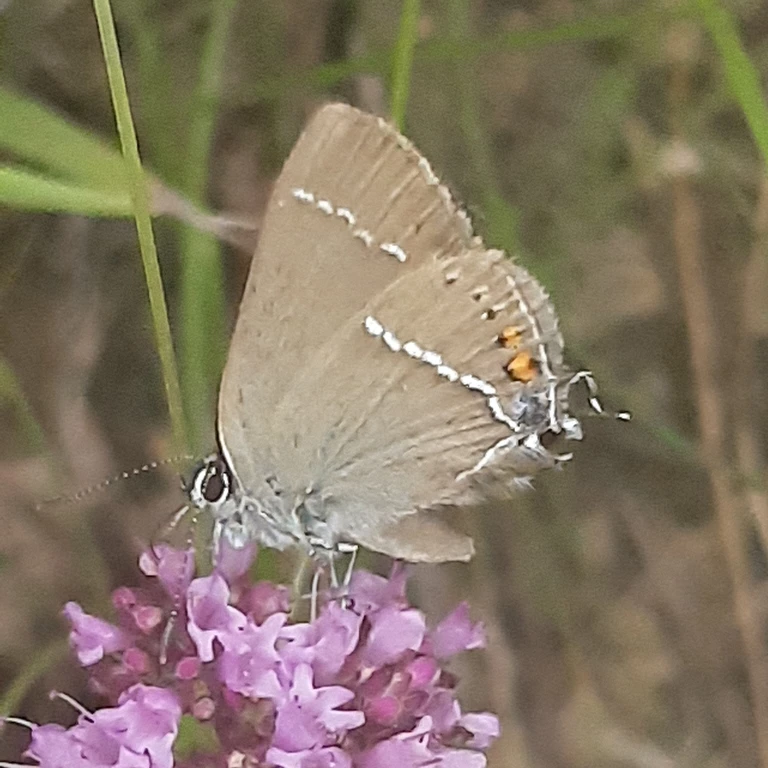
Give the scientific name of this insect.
Satyrium spini (also Tuttiola spini)
